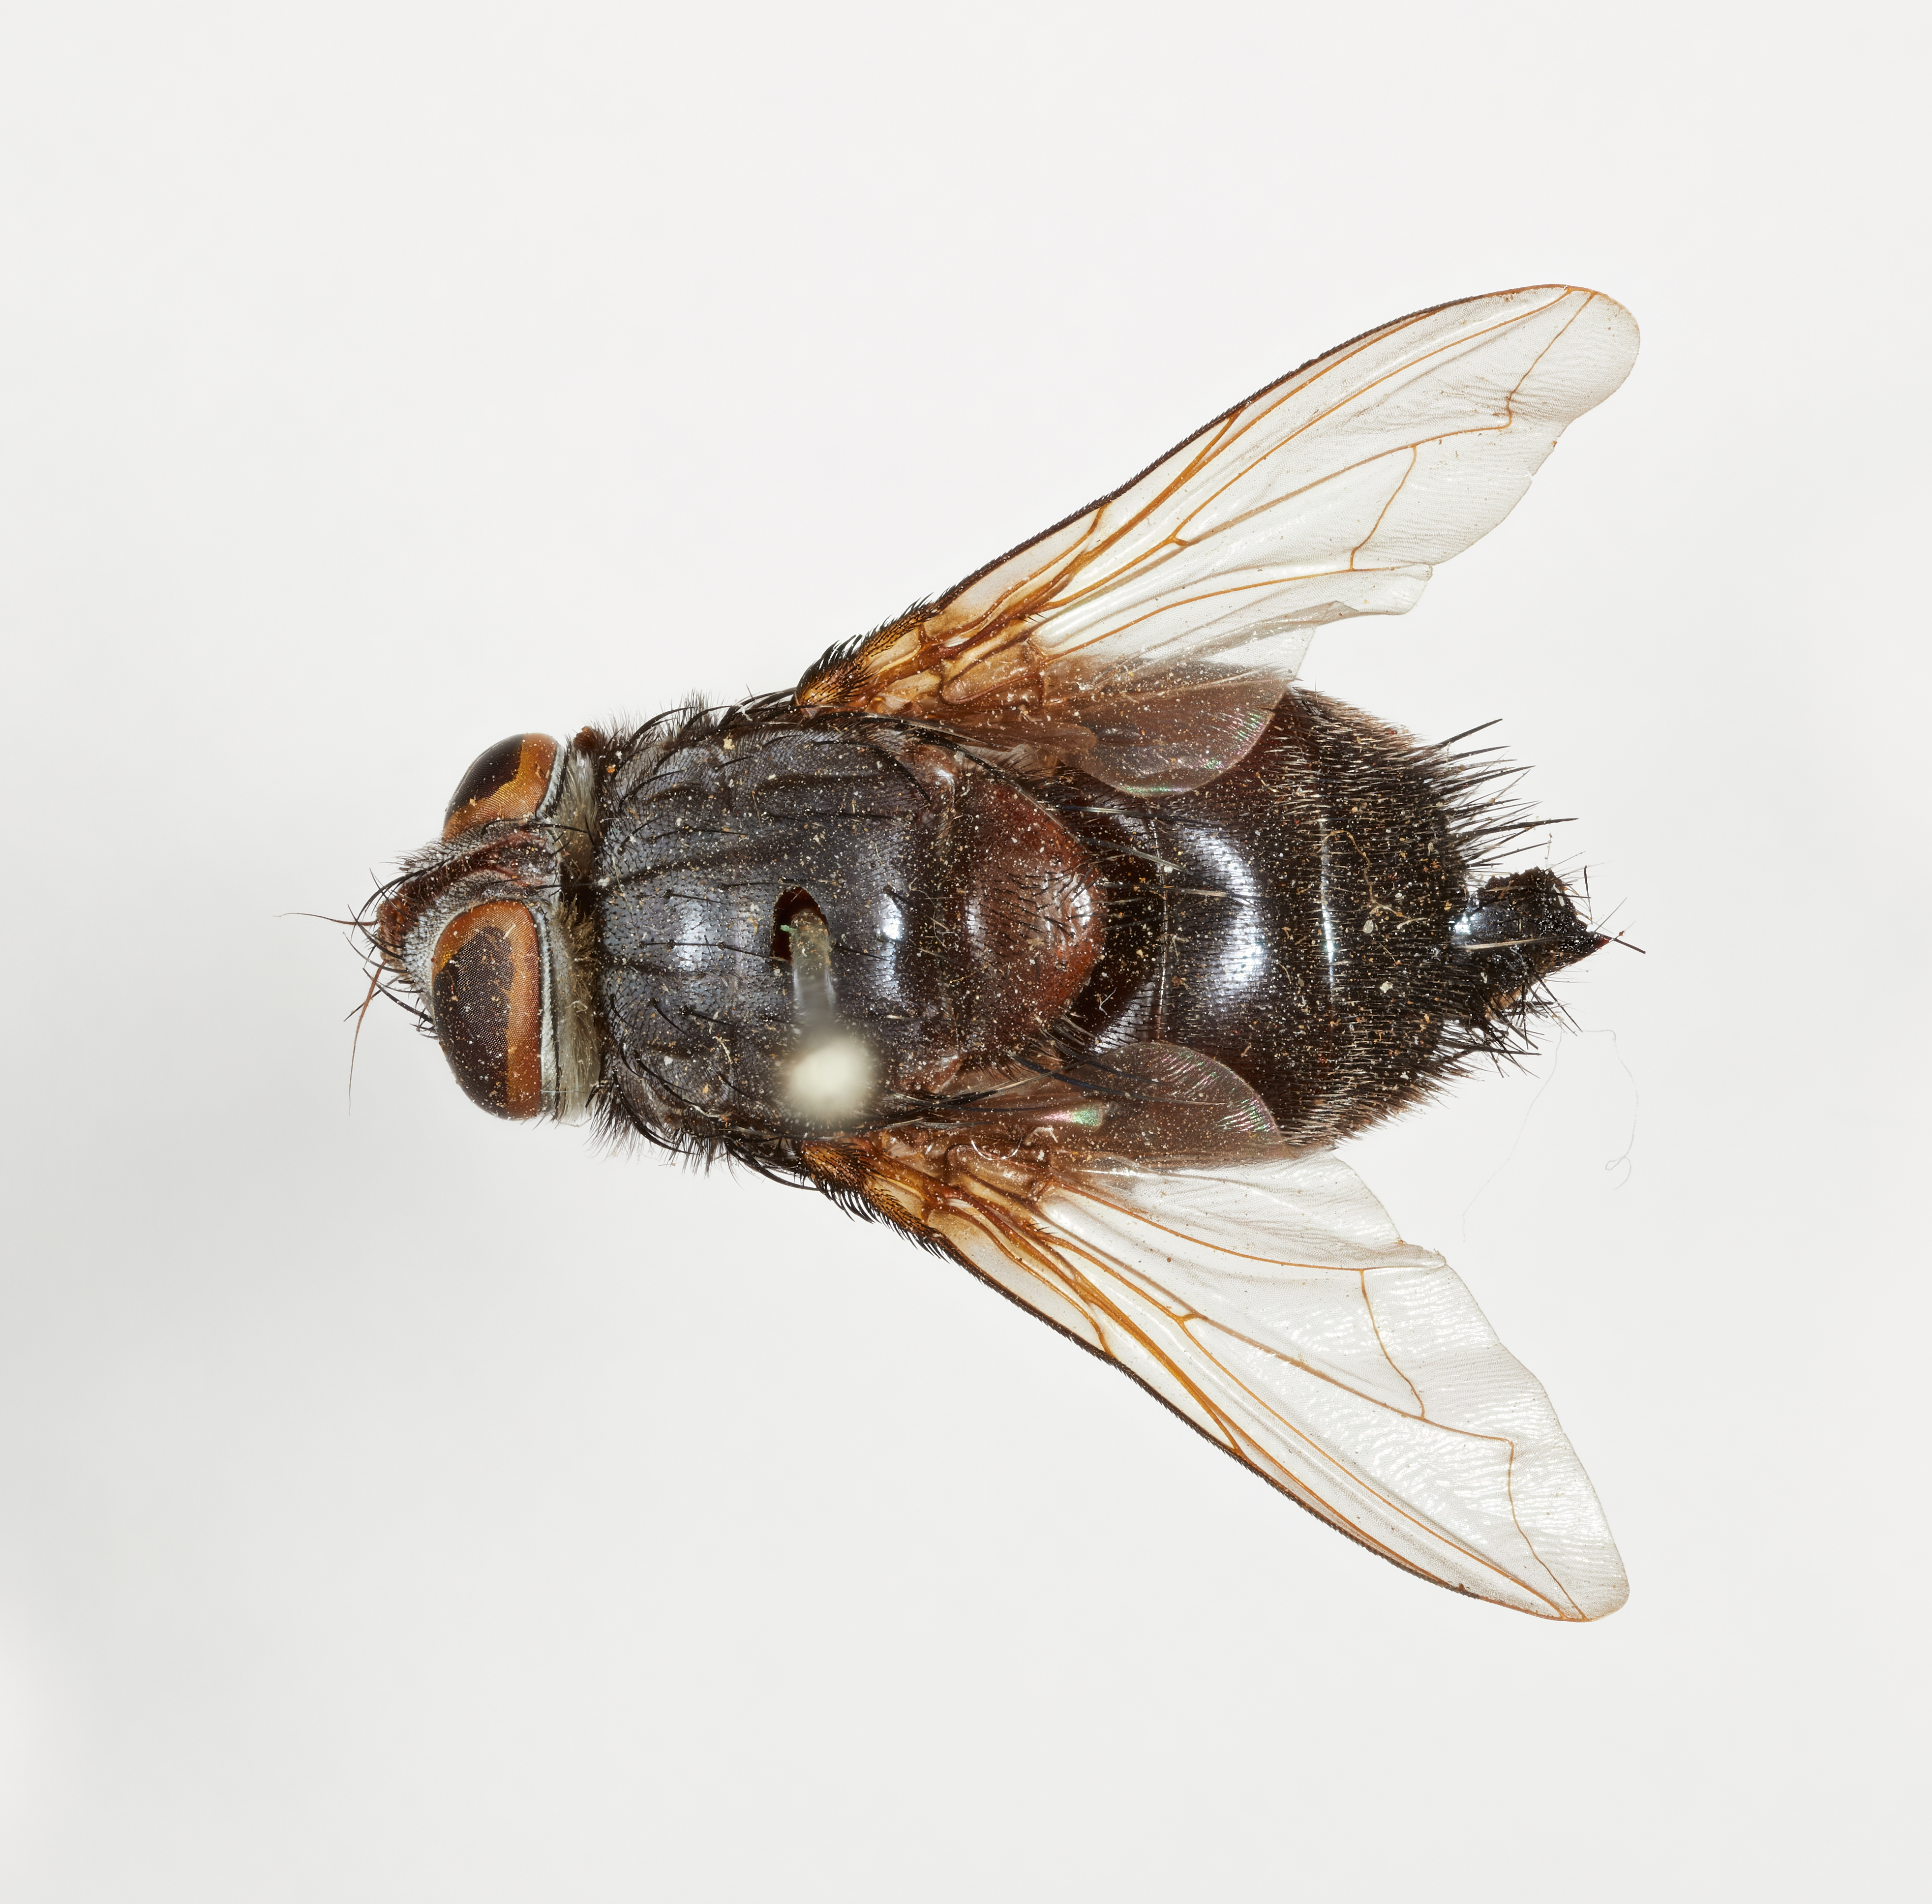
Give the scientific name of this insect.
Parachaeta fusca
